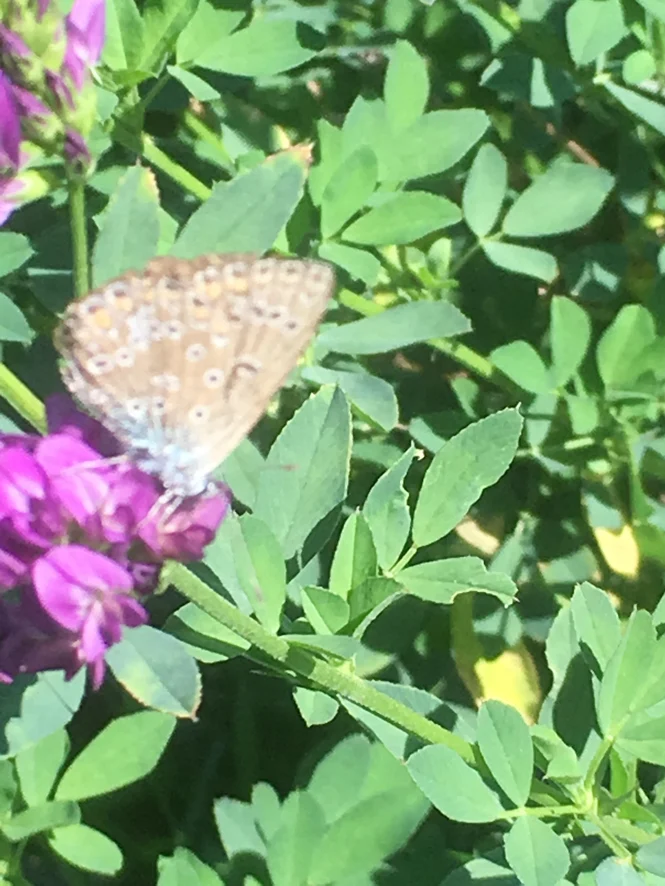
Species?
Polyommatus icarus
